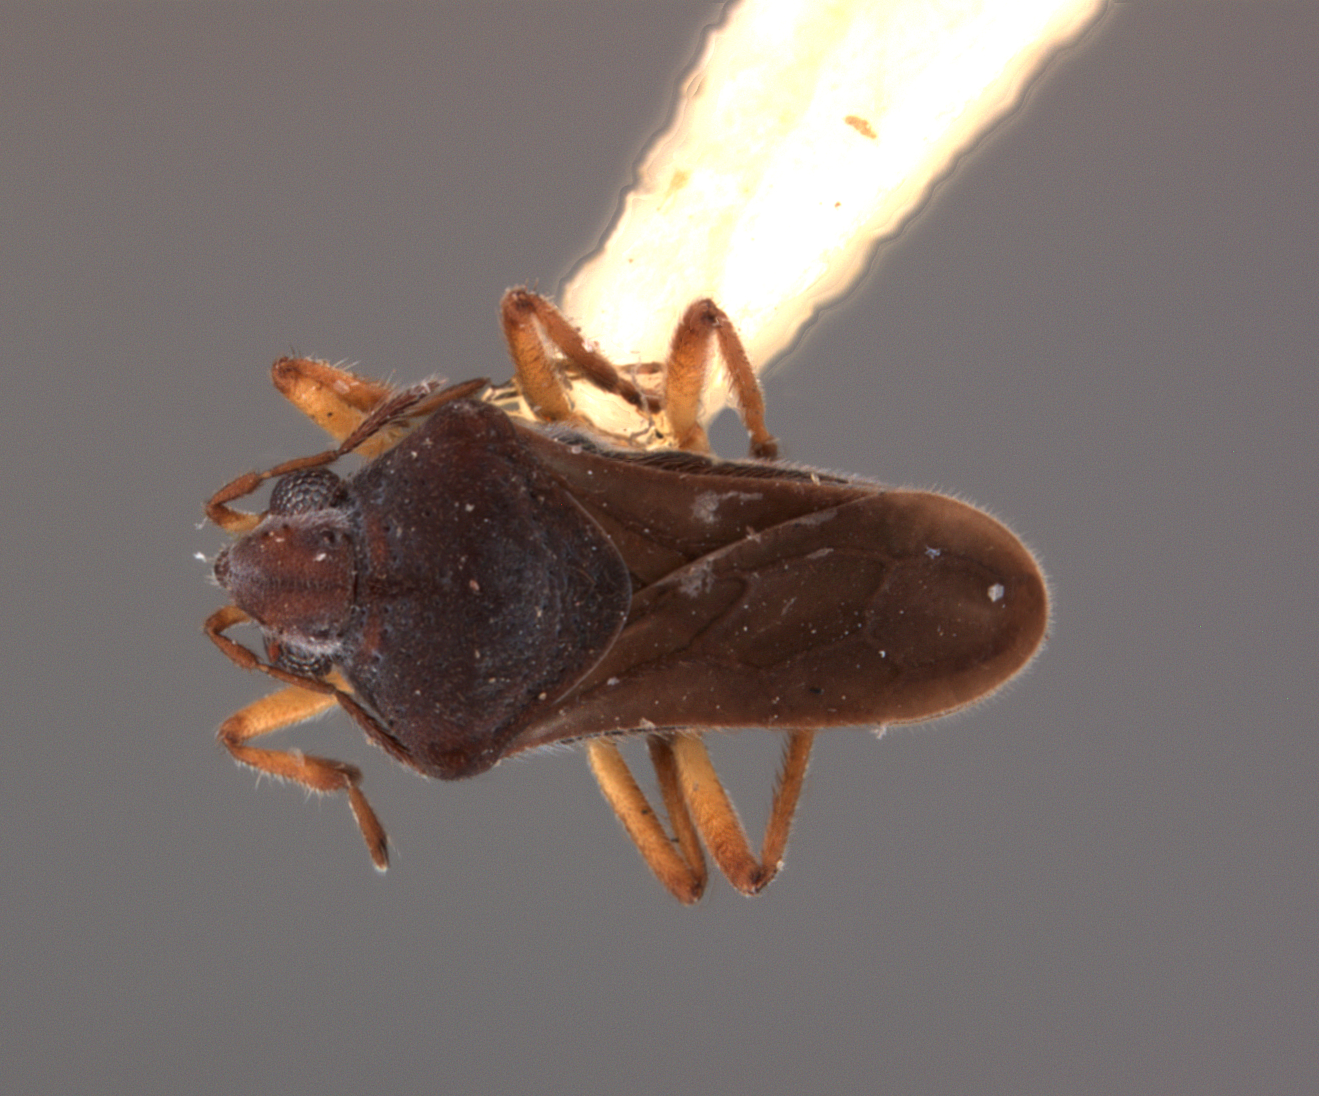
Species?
Microvelia lujanana
